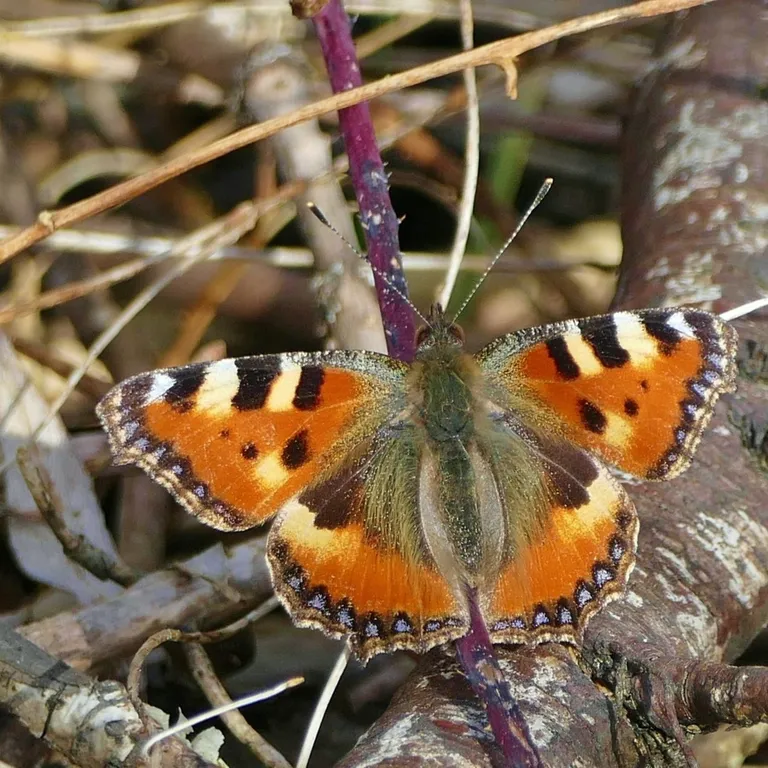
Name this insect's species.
Aglais urticae
